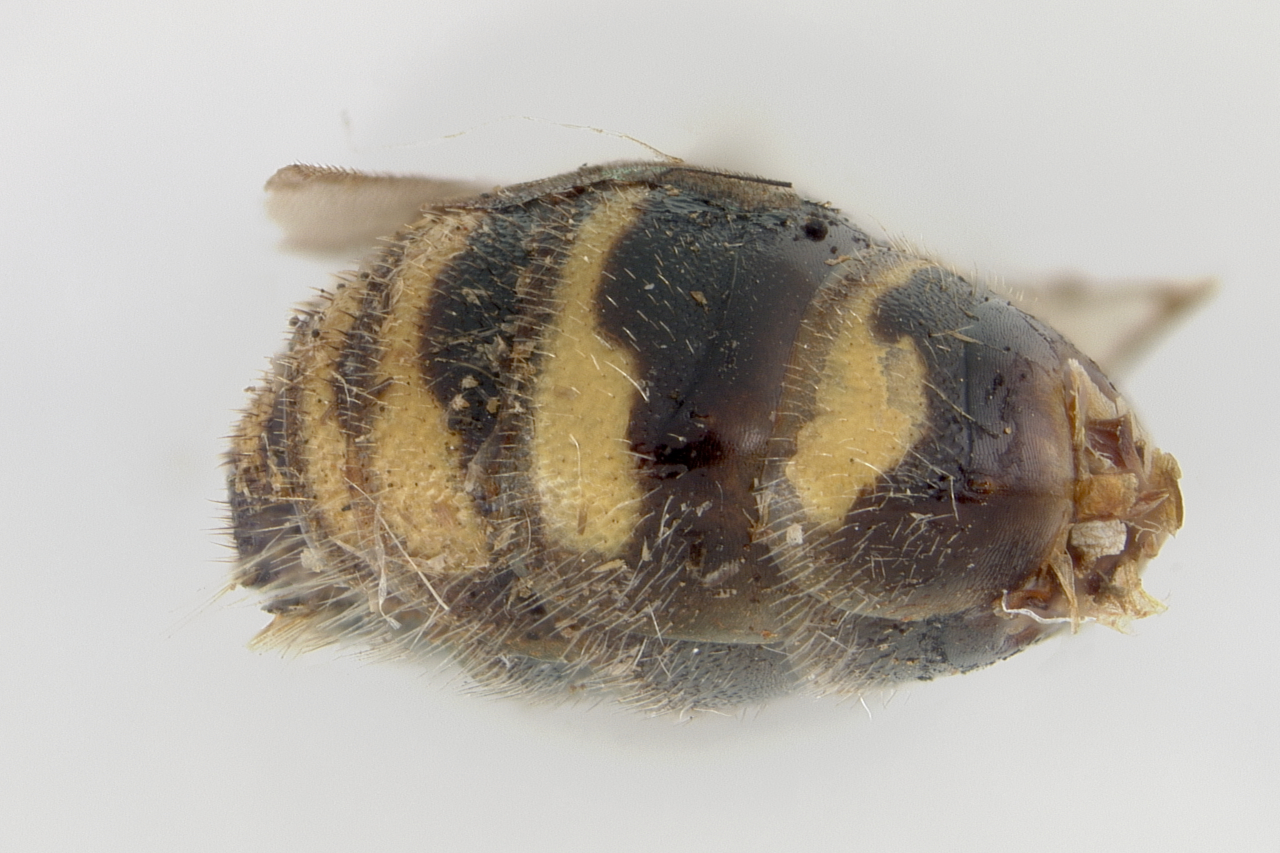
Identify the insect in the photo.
Ceratina obtusicauda
